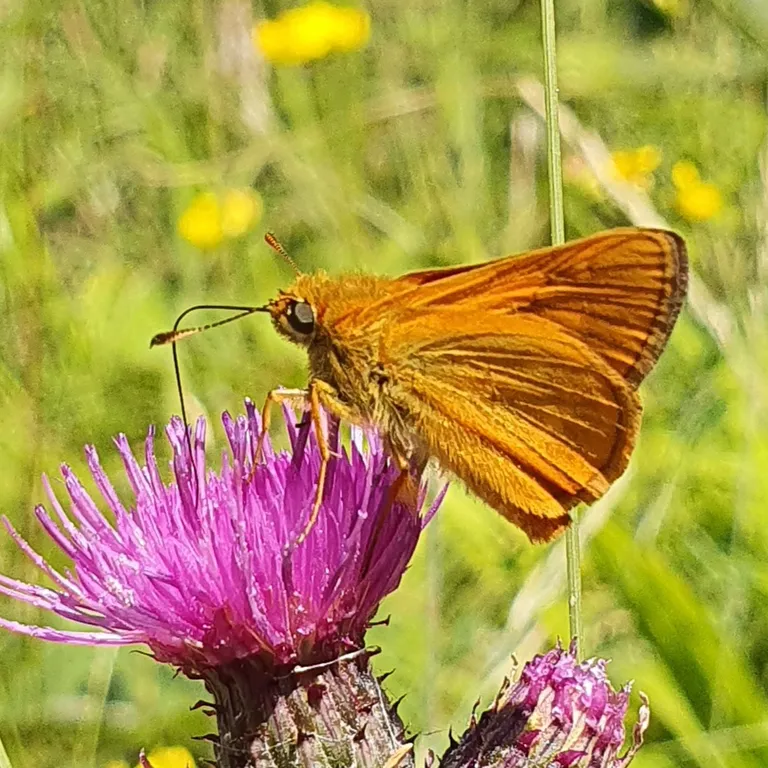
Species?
Ochlodes sylvanus (also Ochlodes venata)
